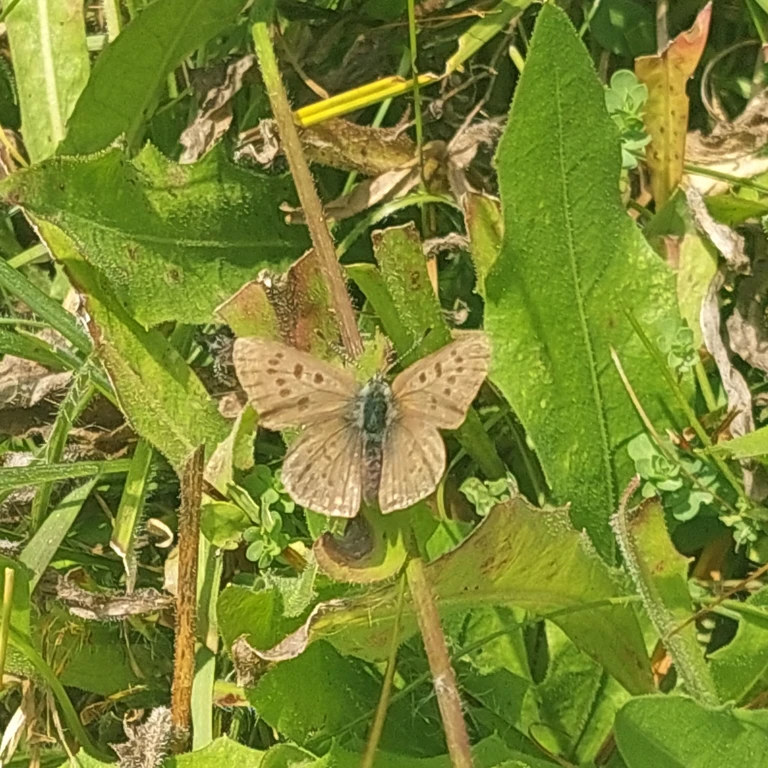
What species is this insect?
Lycaena tityrus (also Loweia tityrus)
